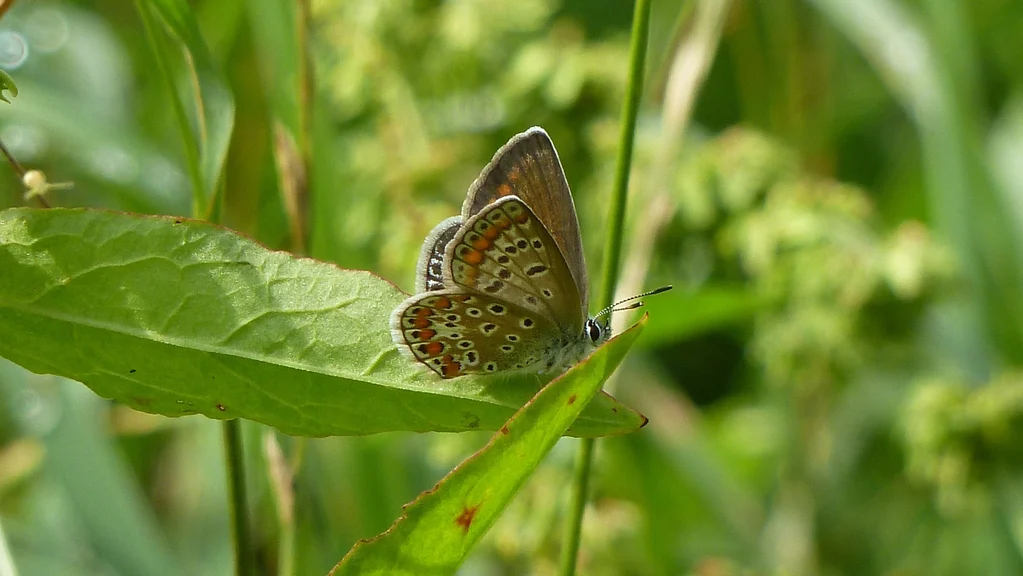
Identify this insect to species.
Polyommatus icarus
